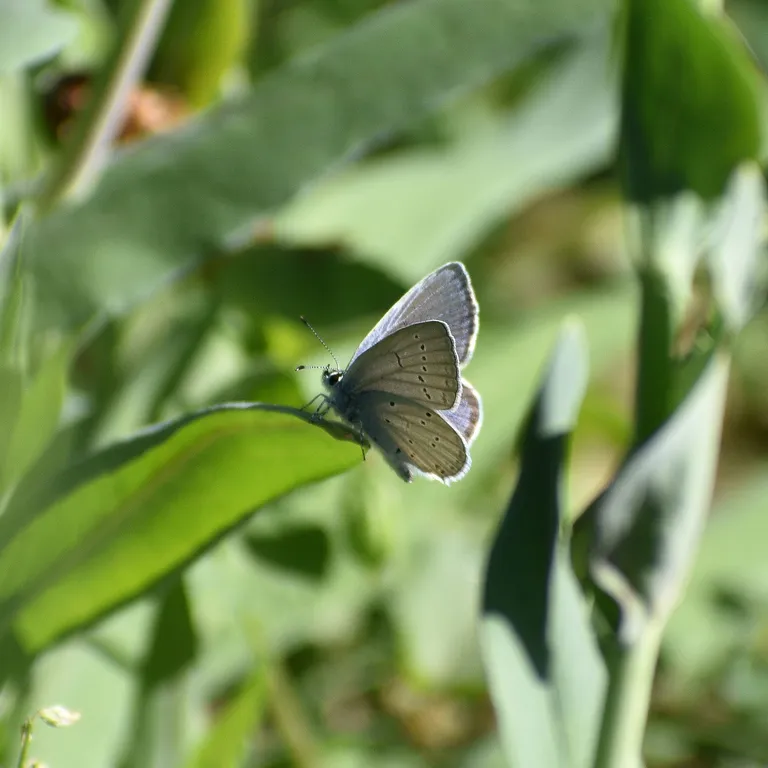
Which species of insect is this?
Cupido decolorata (also Elkalyce decolorata)
